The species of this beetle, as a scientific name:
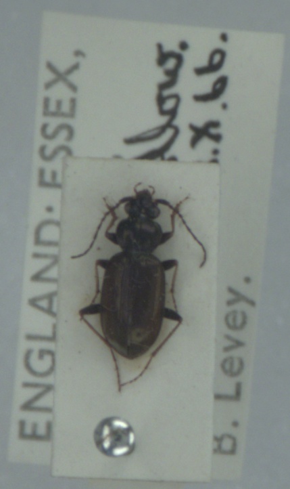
Loricera pilicornis
